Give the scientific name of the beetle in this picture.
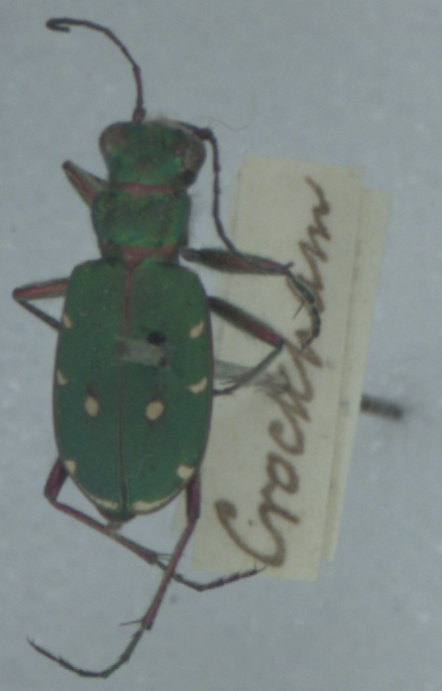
Cicindela campestris
